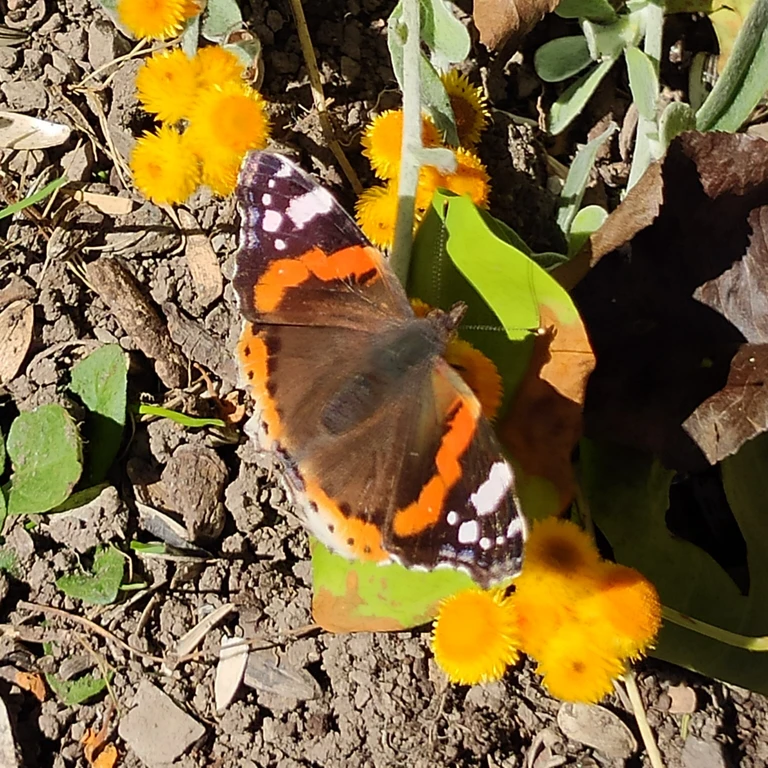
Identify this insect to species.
Vanessa atalanta
